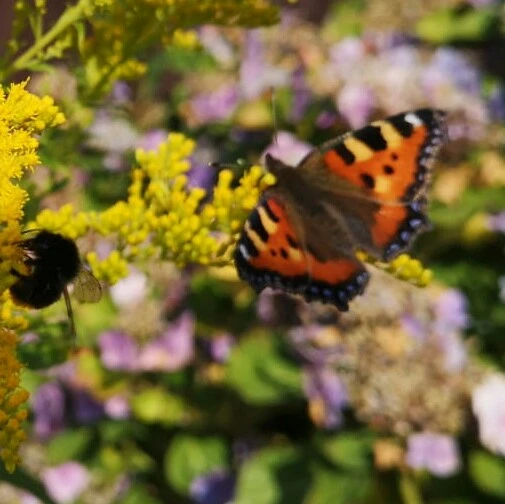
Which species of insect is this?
Aglais urticae
